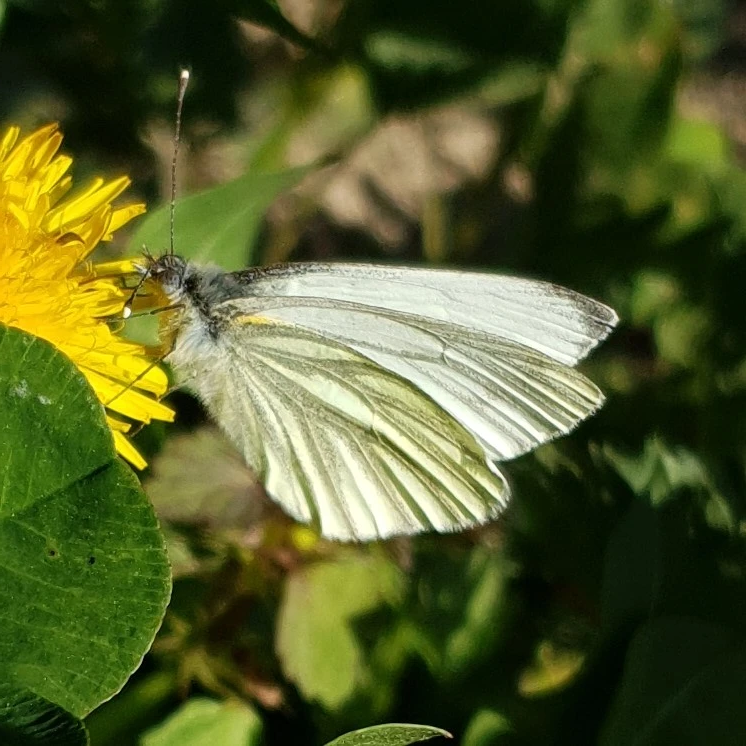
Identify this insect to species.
Pieris napi
